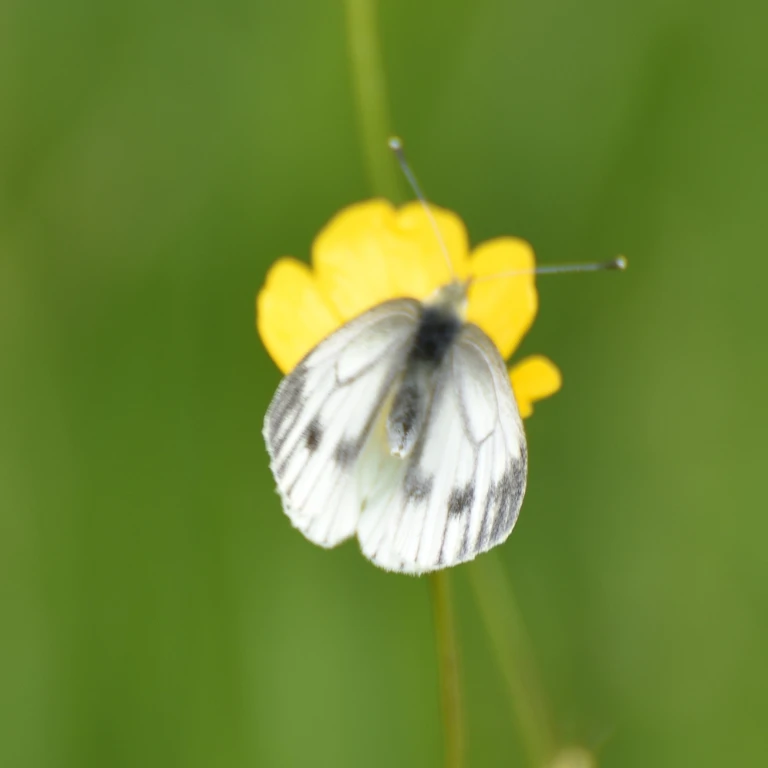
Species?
Pieris napi
